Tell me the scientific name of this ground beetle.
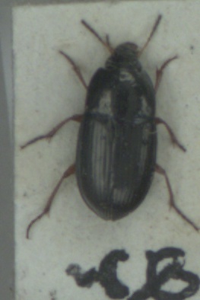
Amara familiaris
